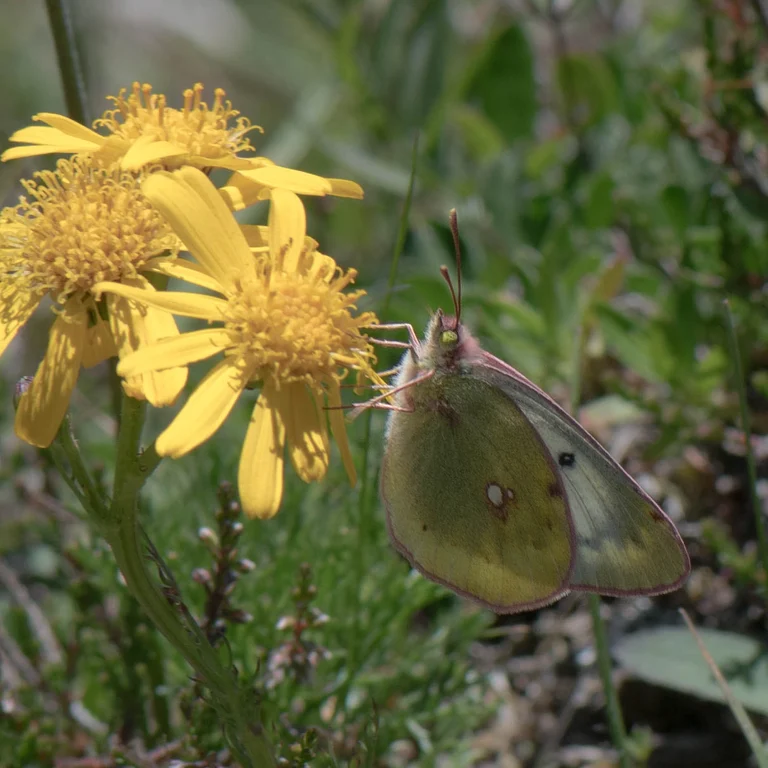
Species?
Colias phicomone
